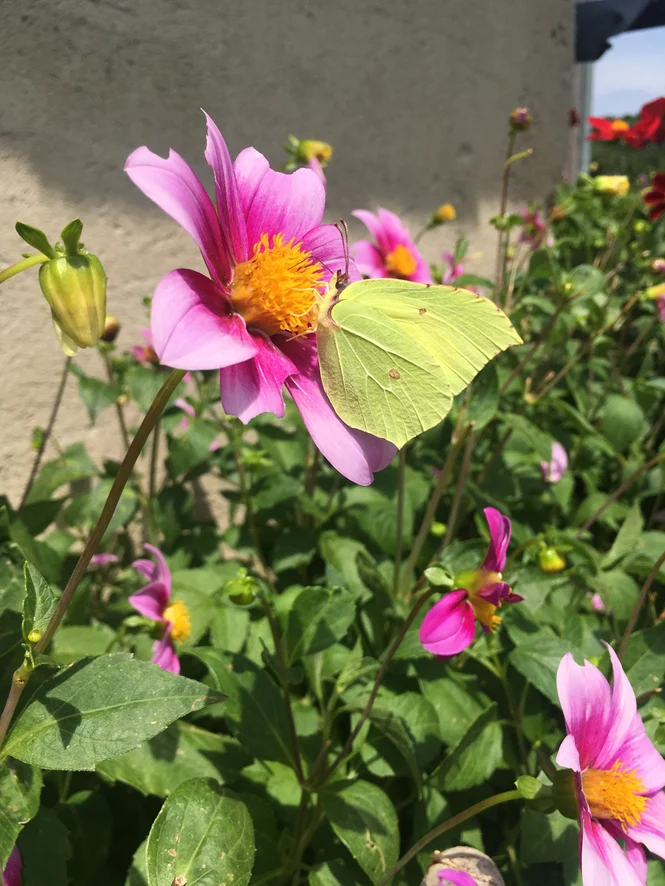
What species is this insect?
Gonepteryx rhamni
